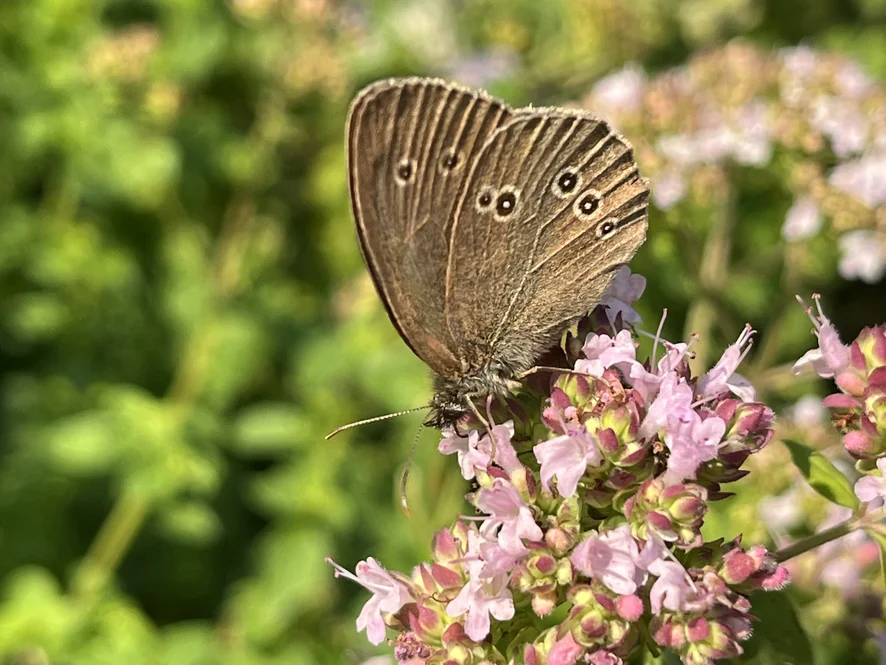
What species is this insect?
Aphantopus hyperantus
